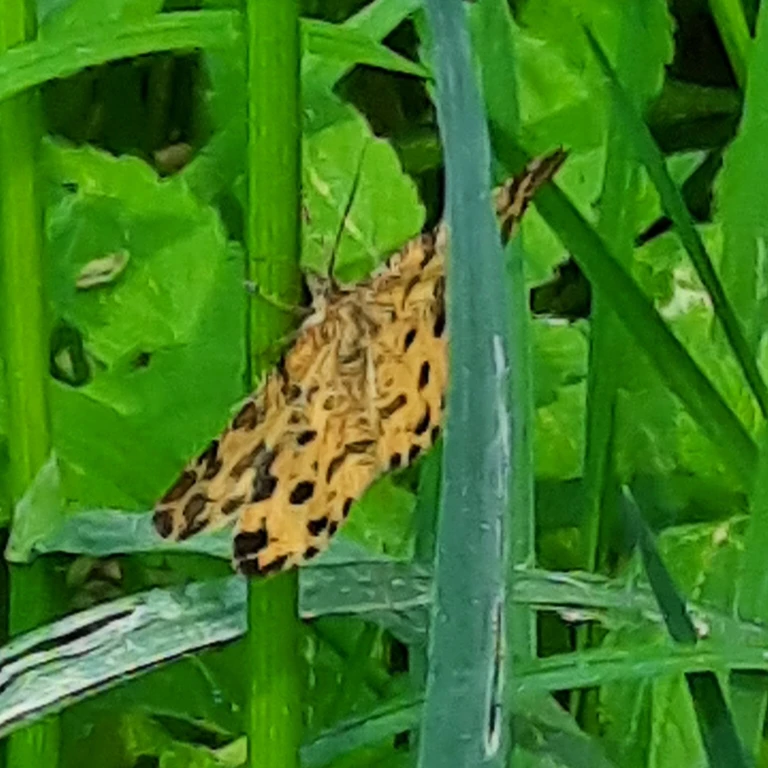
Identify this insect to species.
Pseudopanthera macularia
